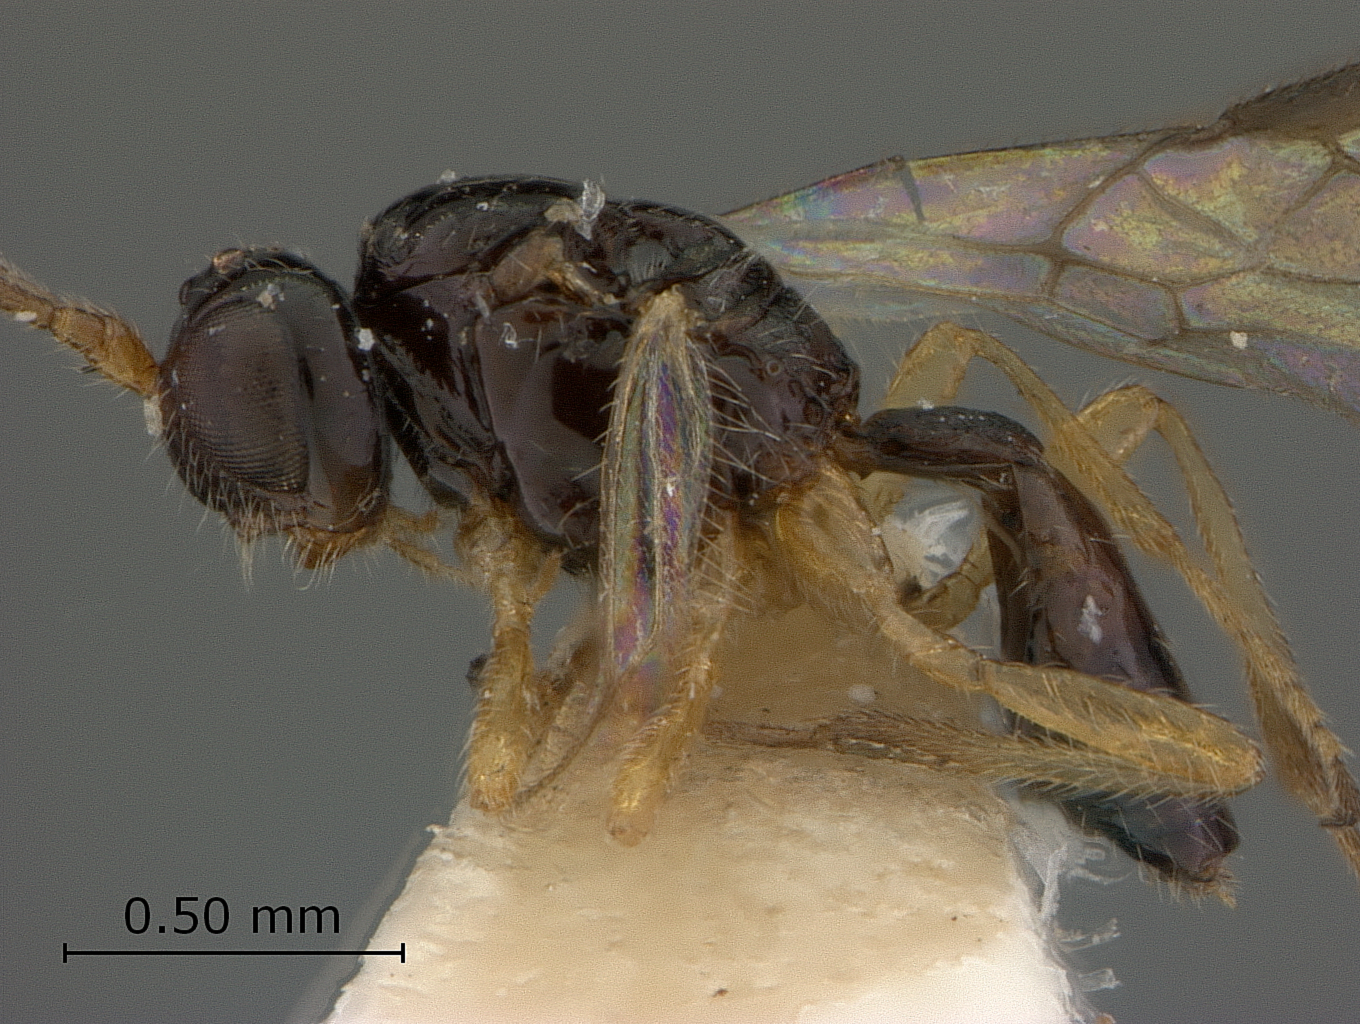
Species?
Opius anthriscoidis
